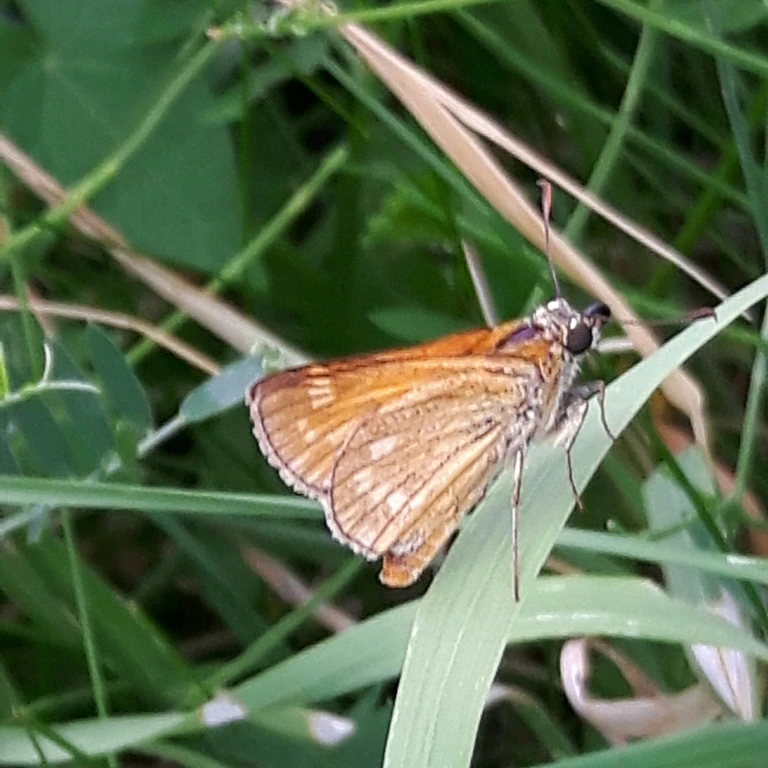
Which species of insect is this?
Ochlodes sylvanus (also Ochlodes venata)
